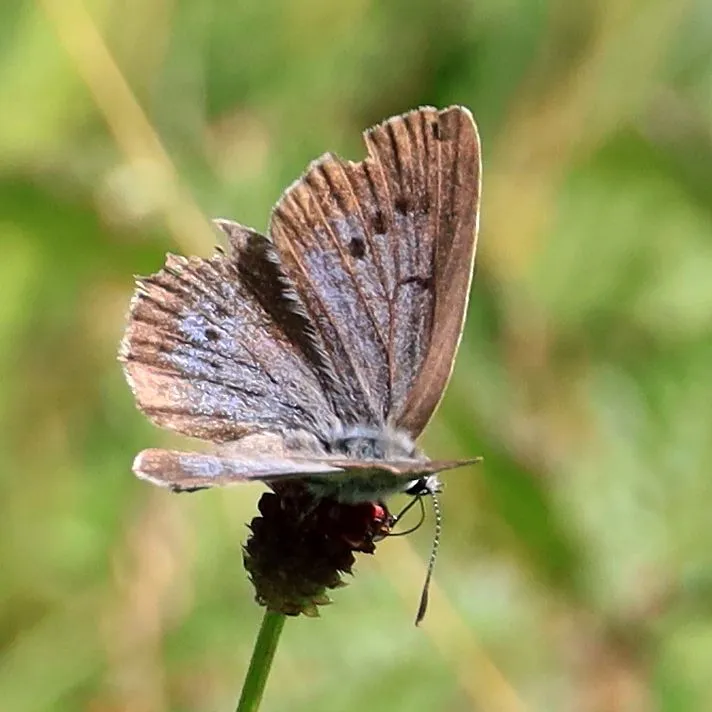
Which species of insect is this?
Phengaris teleius
